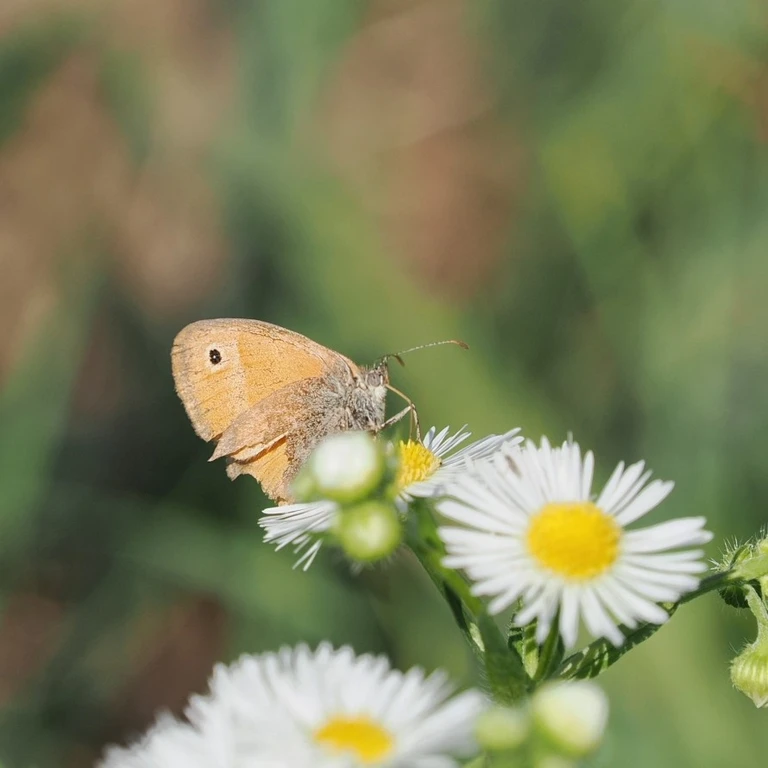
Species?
Coenonympha pamphilus
